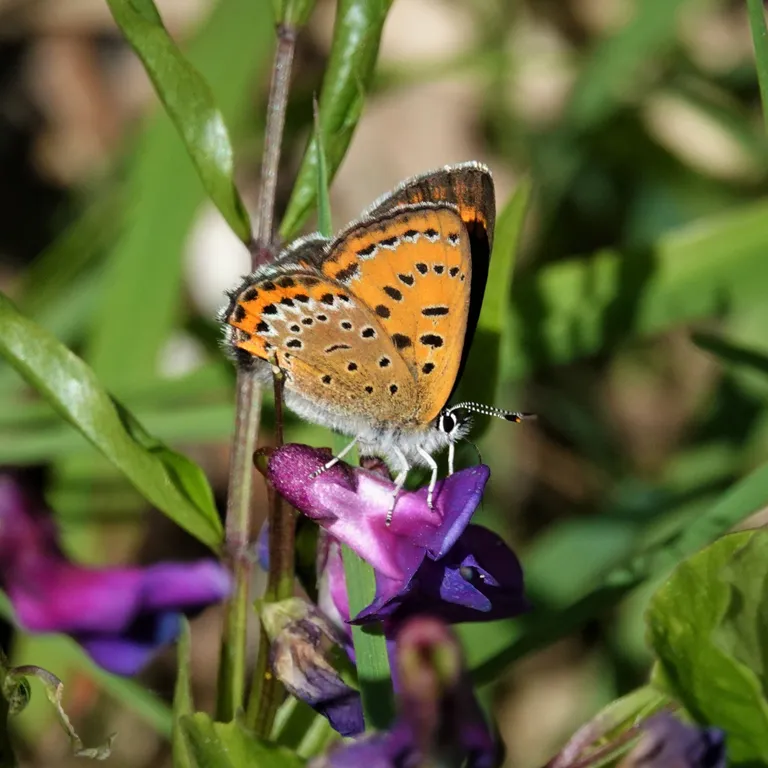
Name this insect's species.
Lycaena helle (also Helleia helle)
